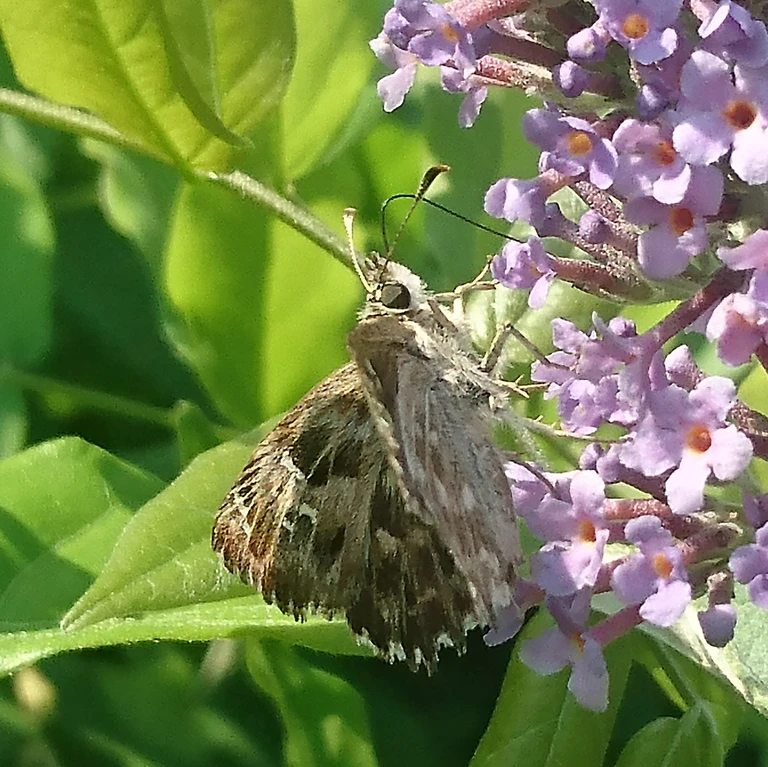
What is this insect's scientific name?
Carcharodus alceae
